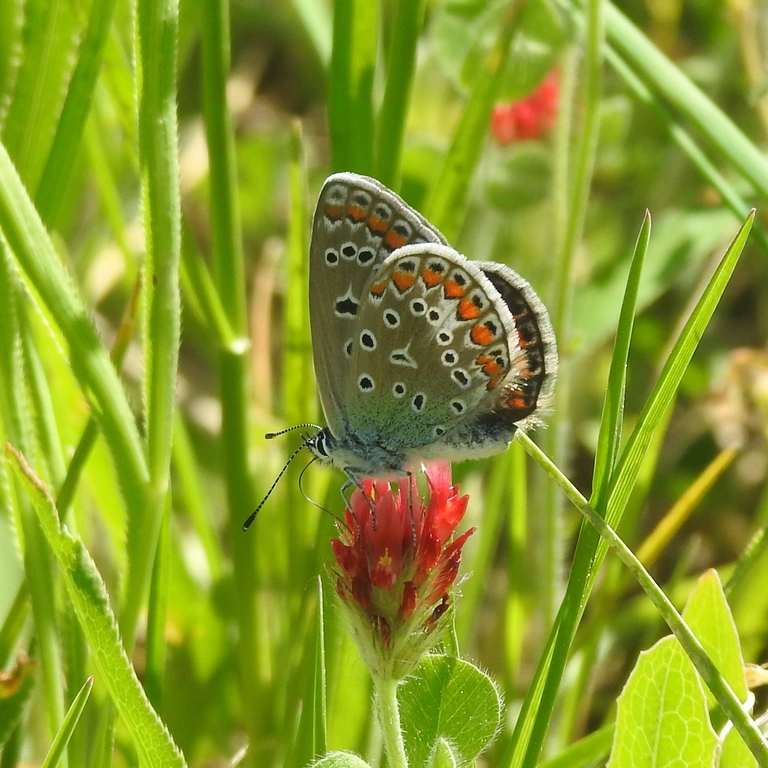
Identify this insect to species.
Polyommatus icarus
